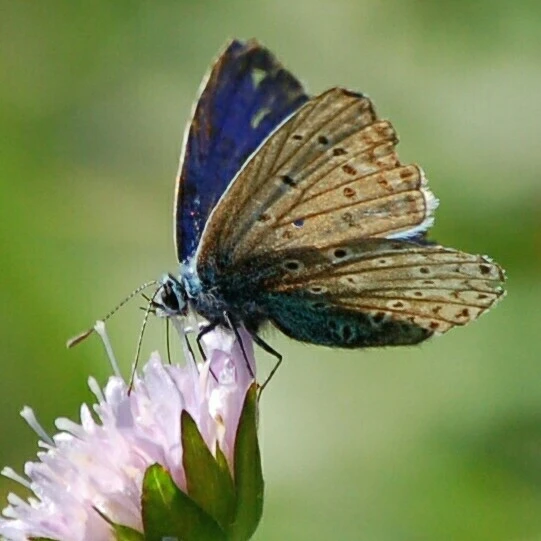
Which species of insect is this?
Polyommatus icarus
